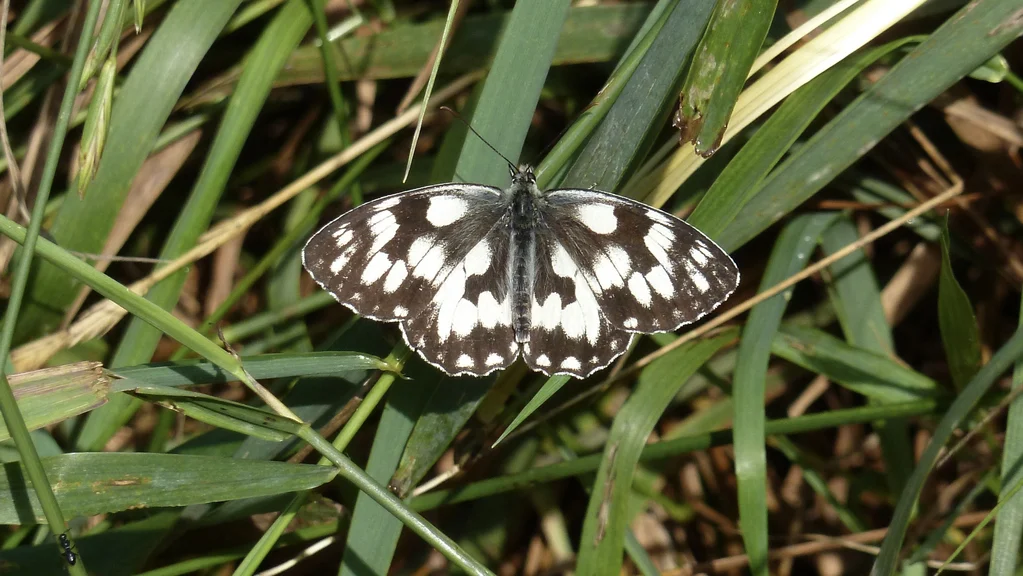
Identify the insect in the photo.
Melanargia galathea
